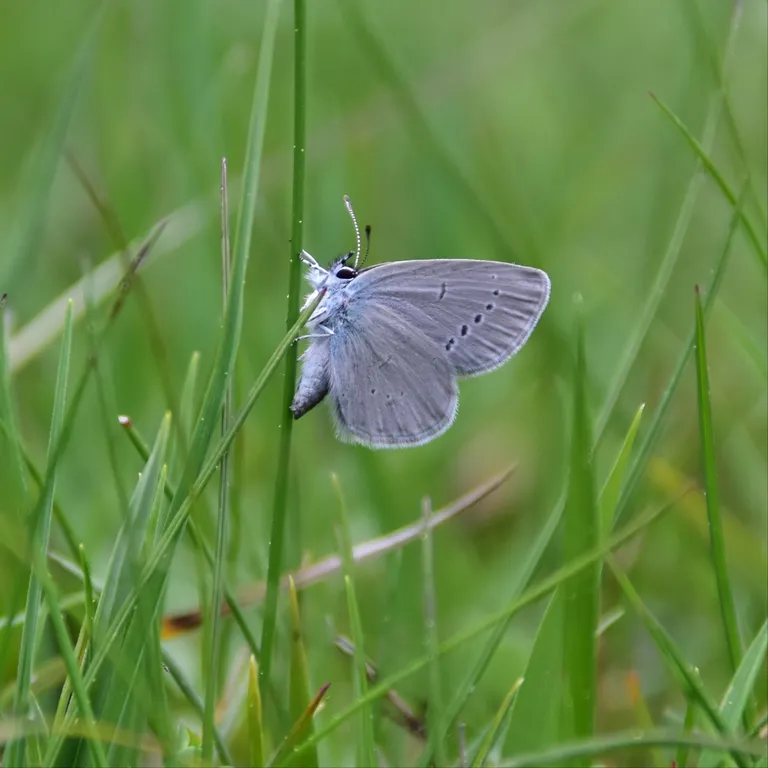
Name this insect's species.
Cupido minimus
